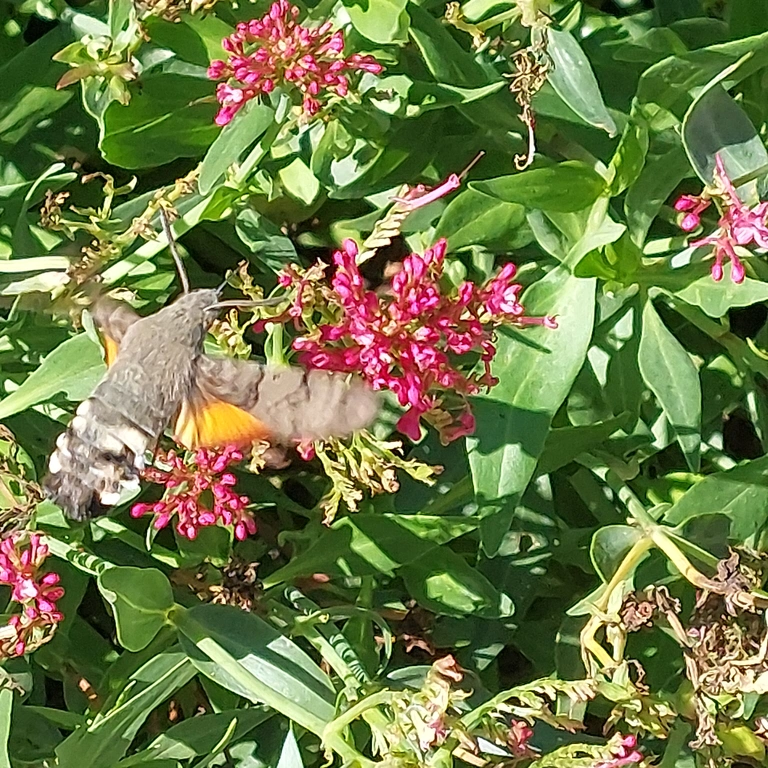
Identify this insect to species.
Macroglossum stellatarum
